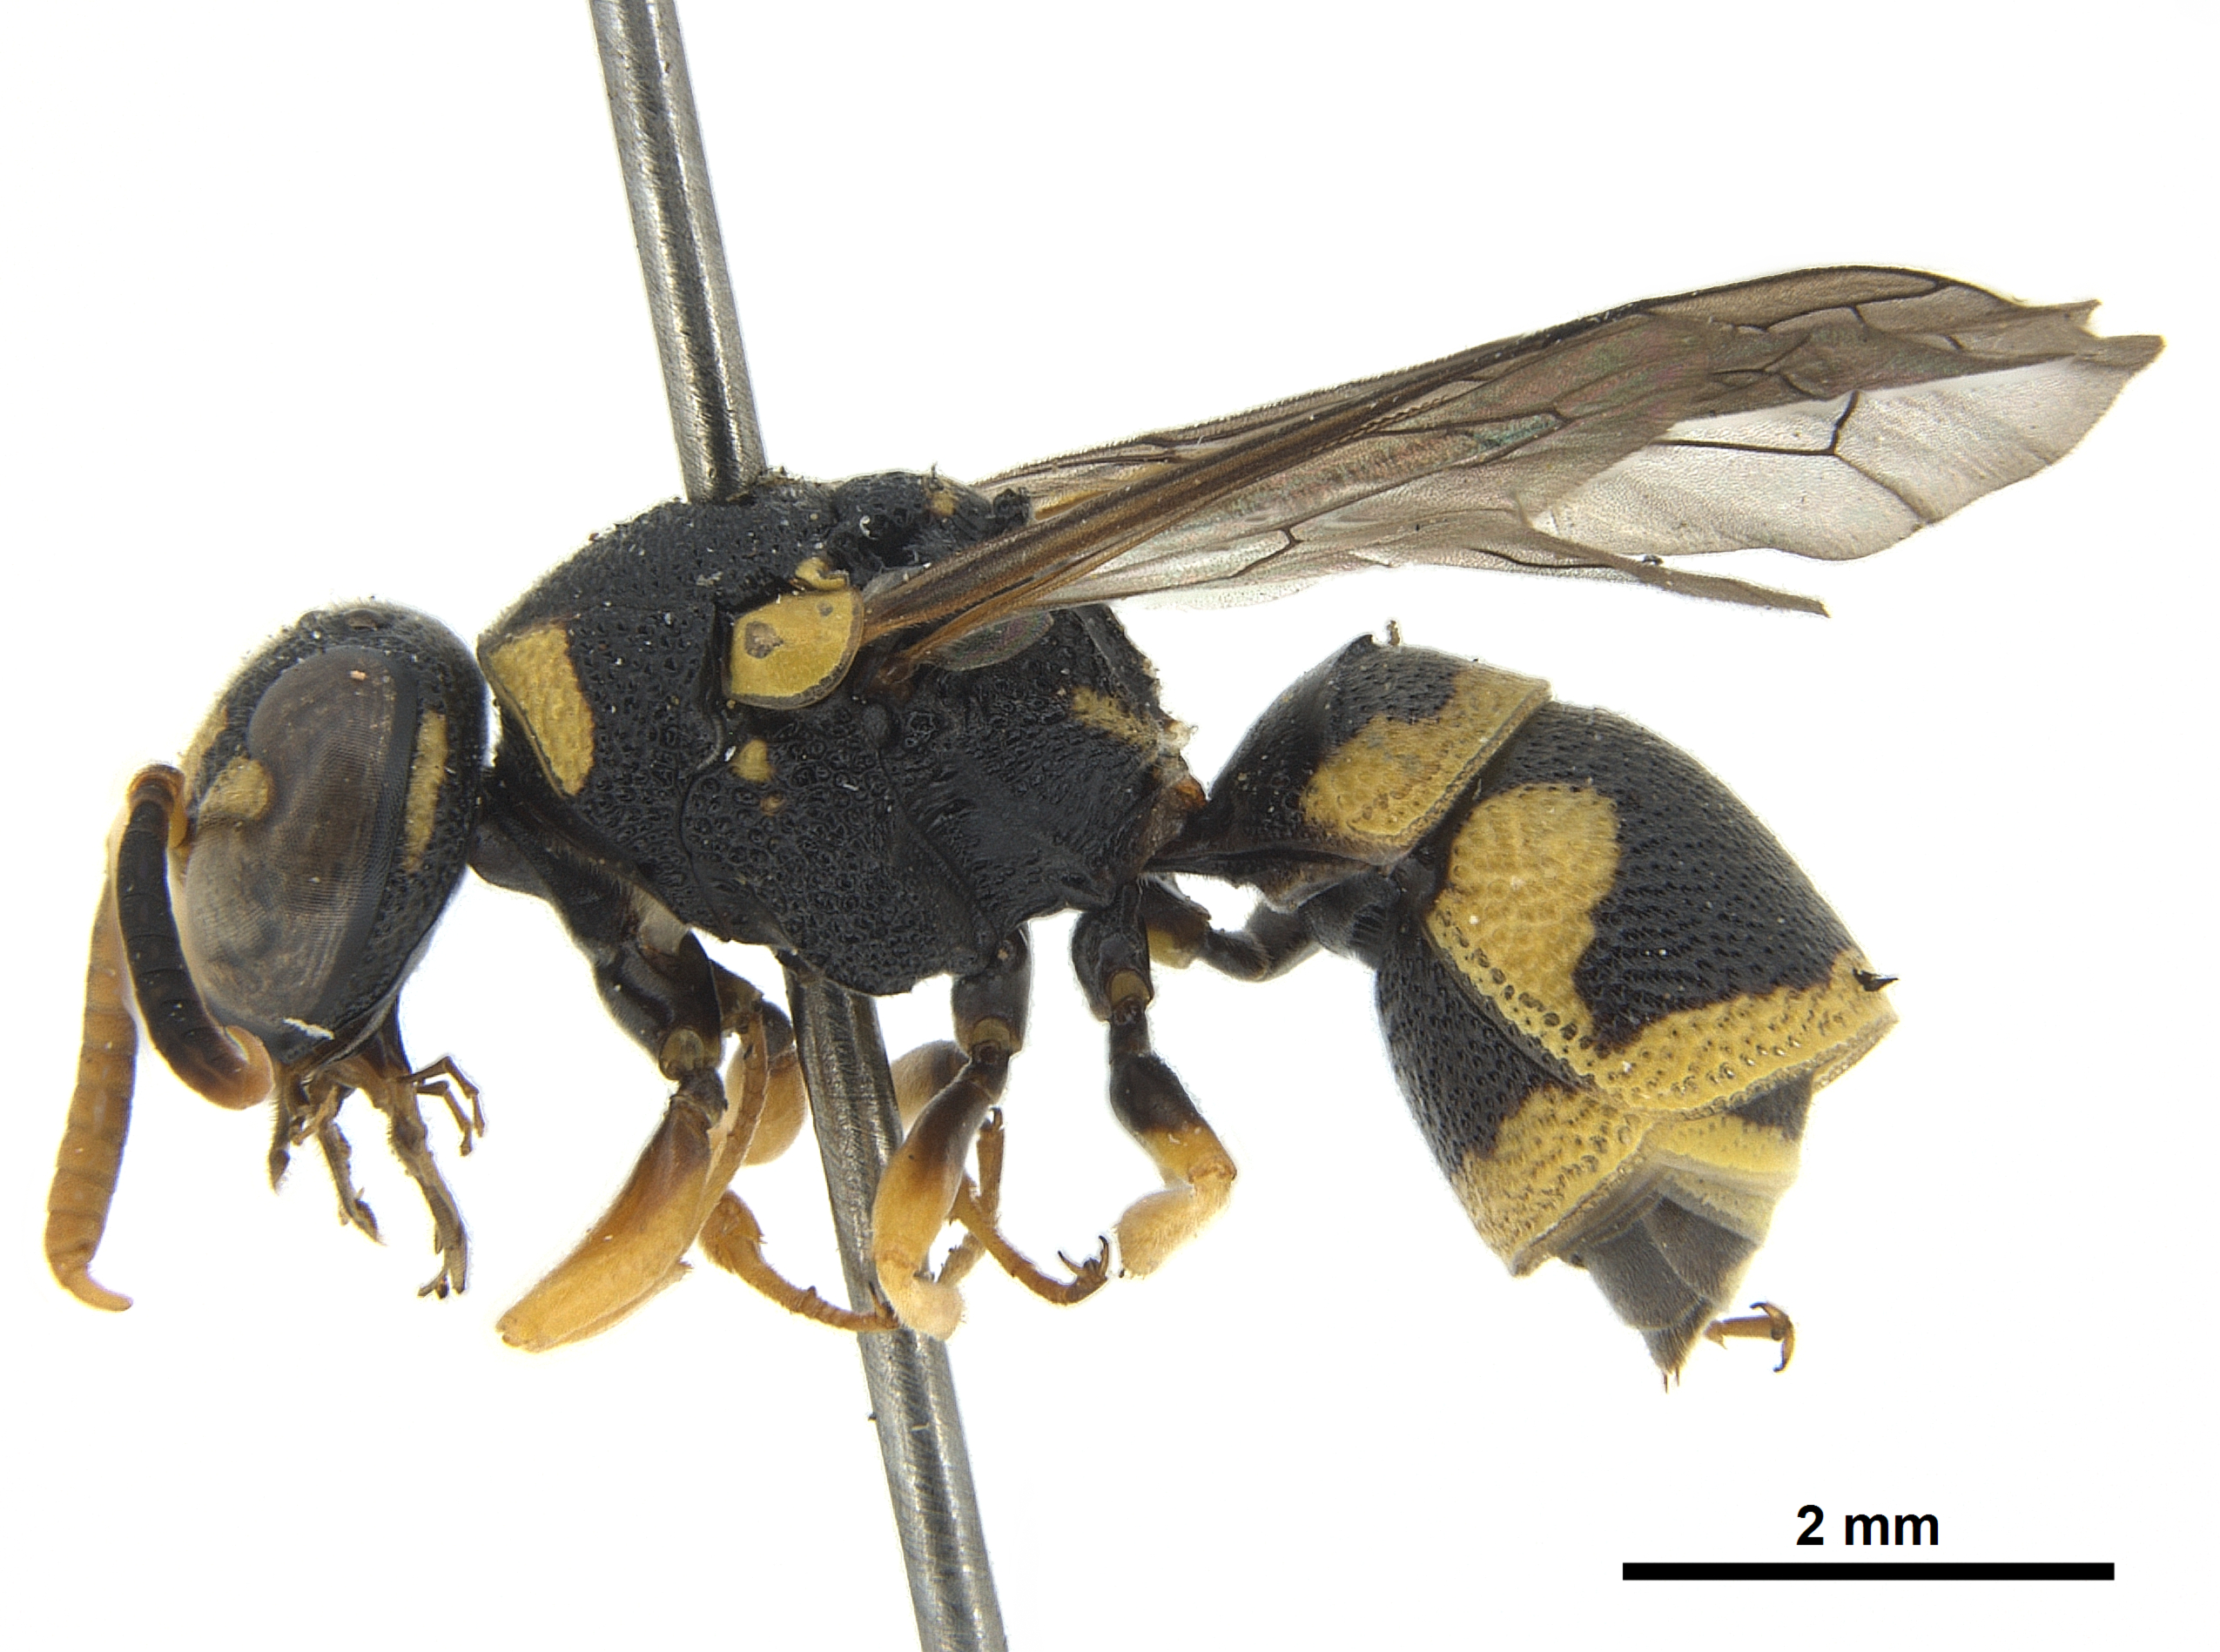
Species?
Eustenancistrocerus amadanensis
